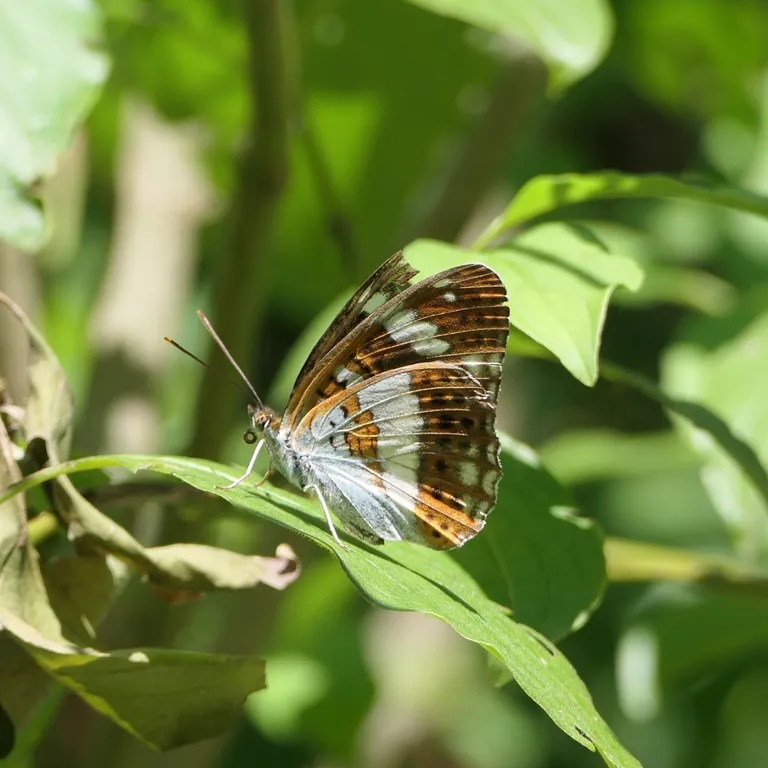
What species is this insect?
Limenitis camilla (also Ladoga camilla)
